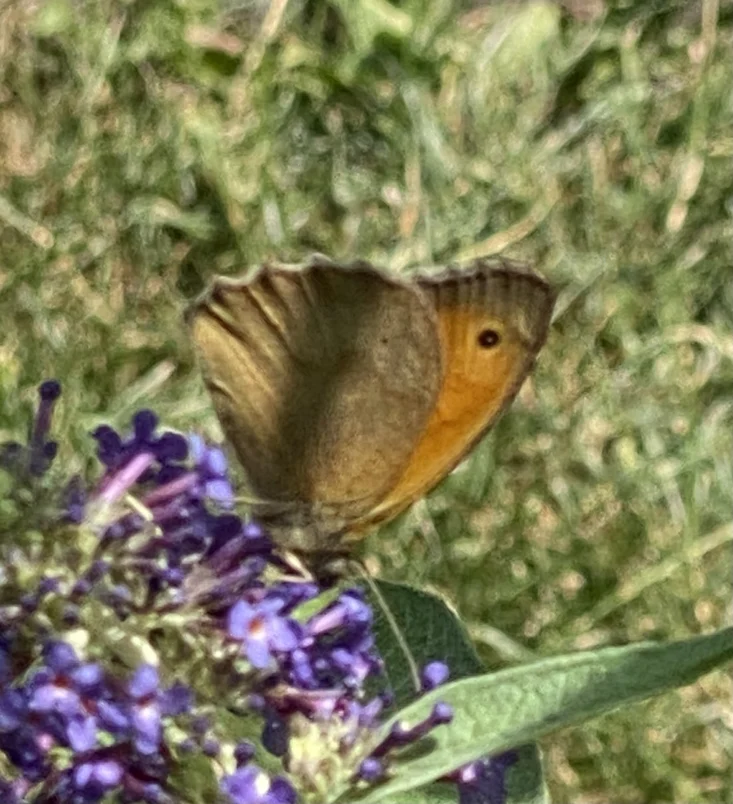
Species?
Maniola jurtina
